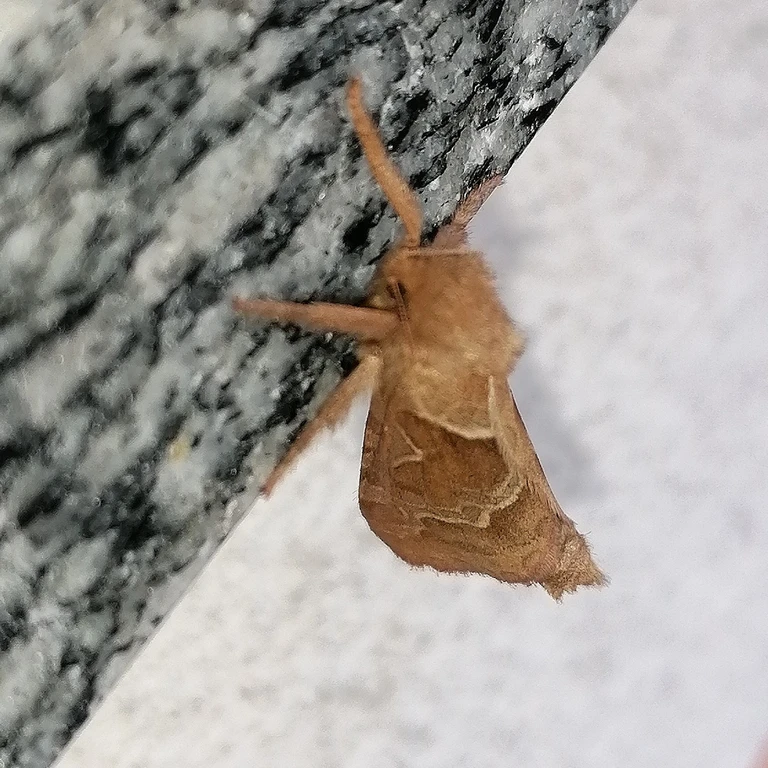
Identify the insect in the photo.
Triodia sylvina
